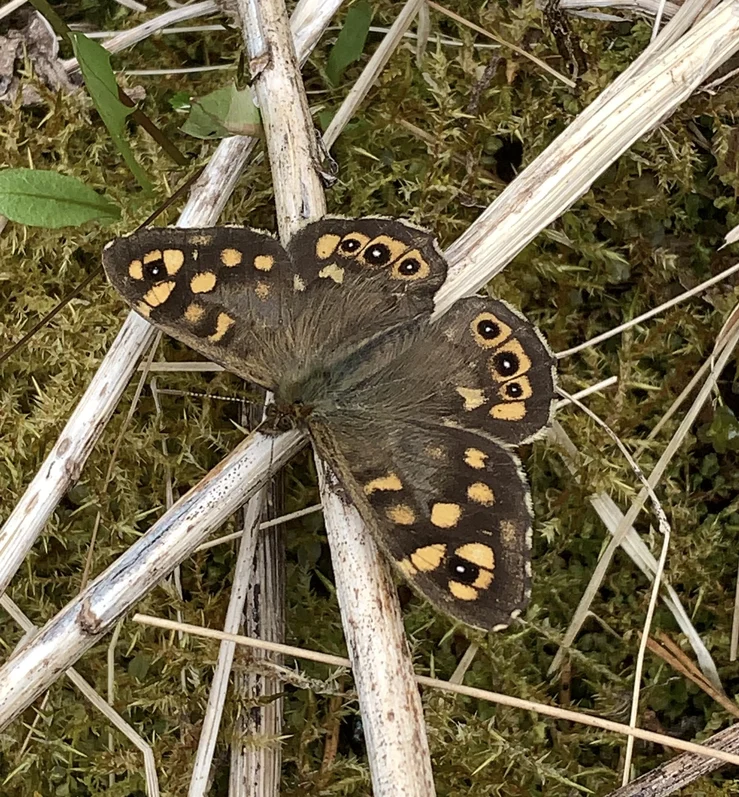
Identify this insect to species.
Pararge aegeria
